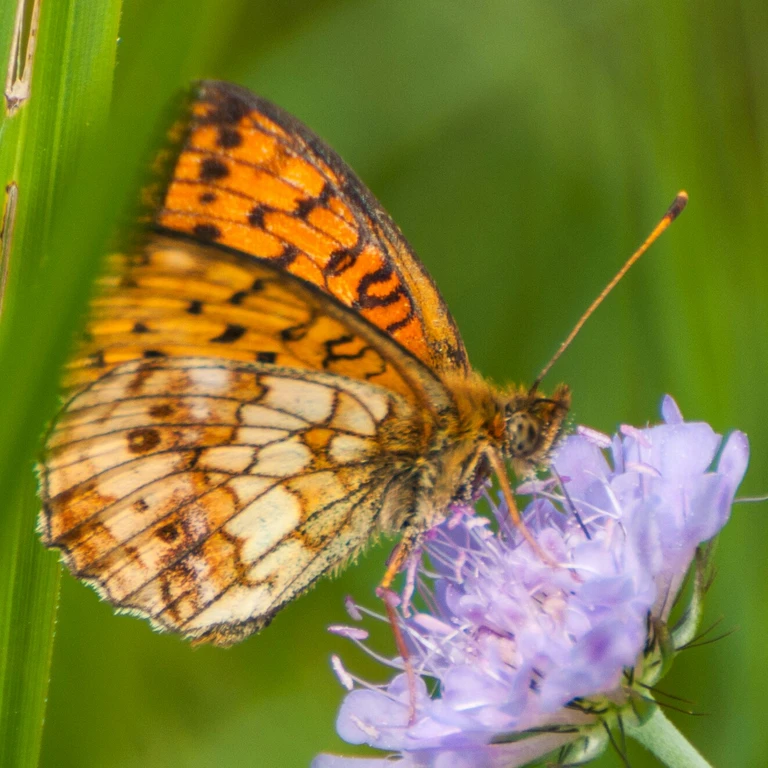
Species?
Brenthis ino
